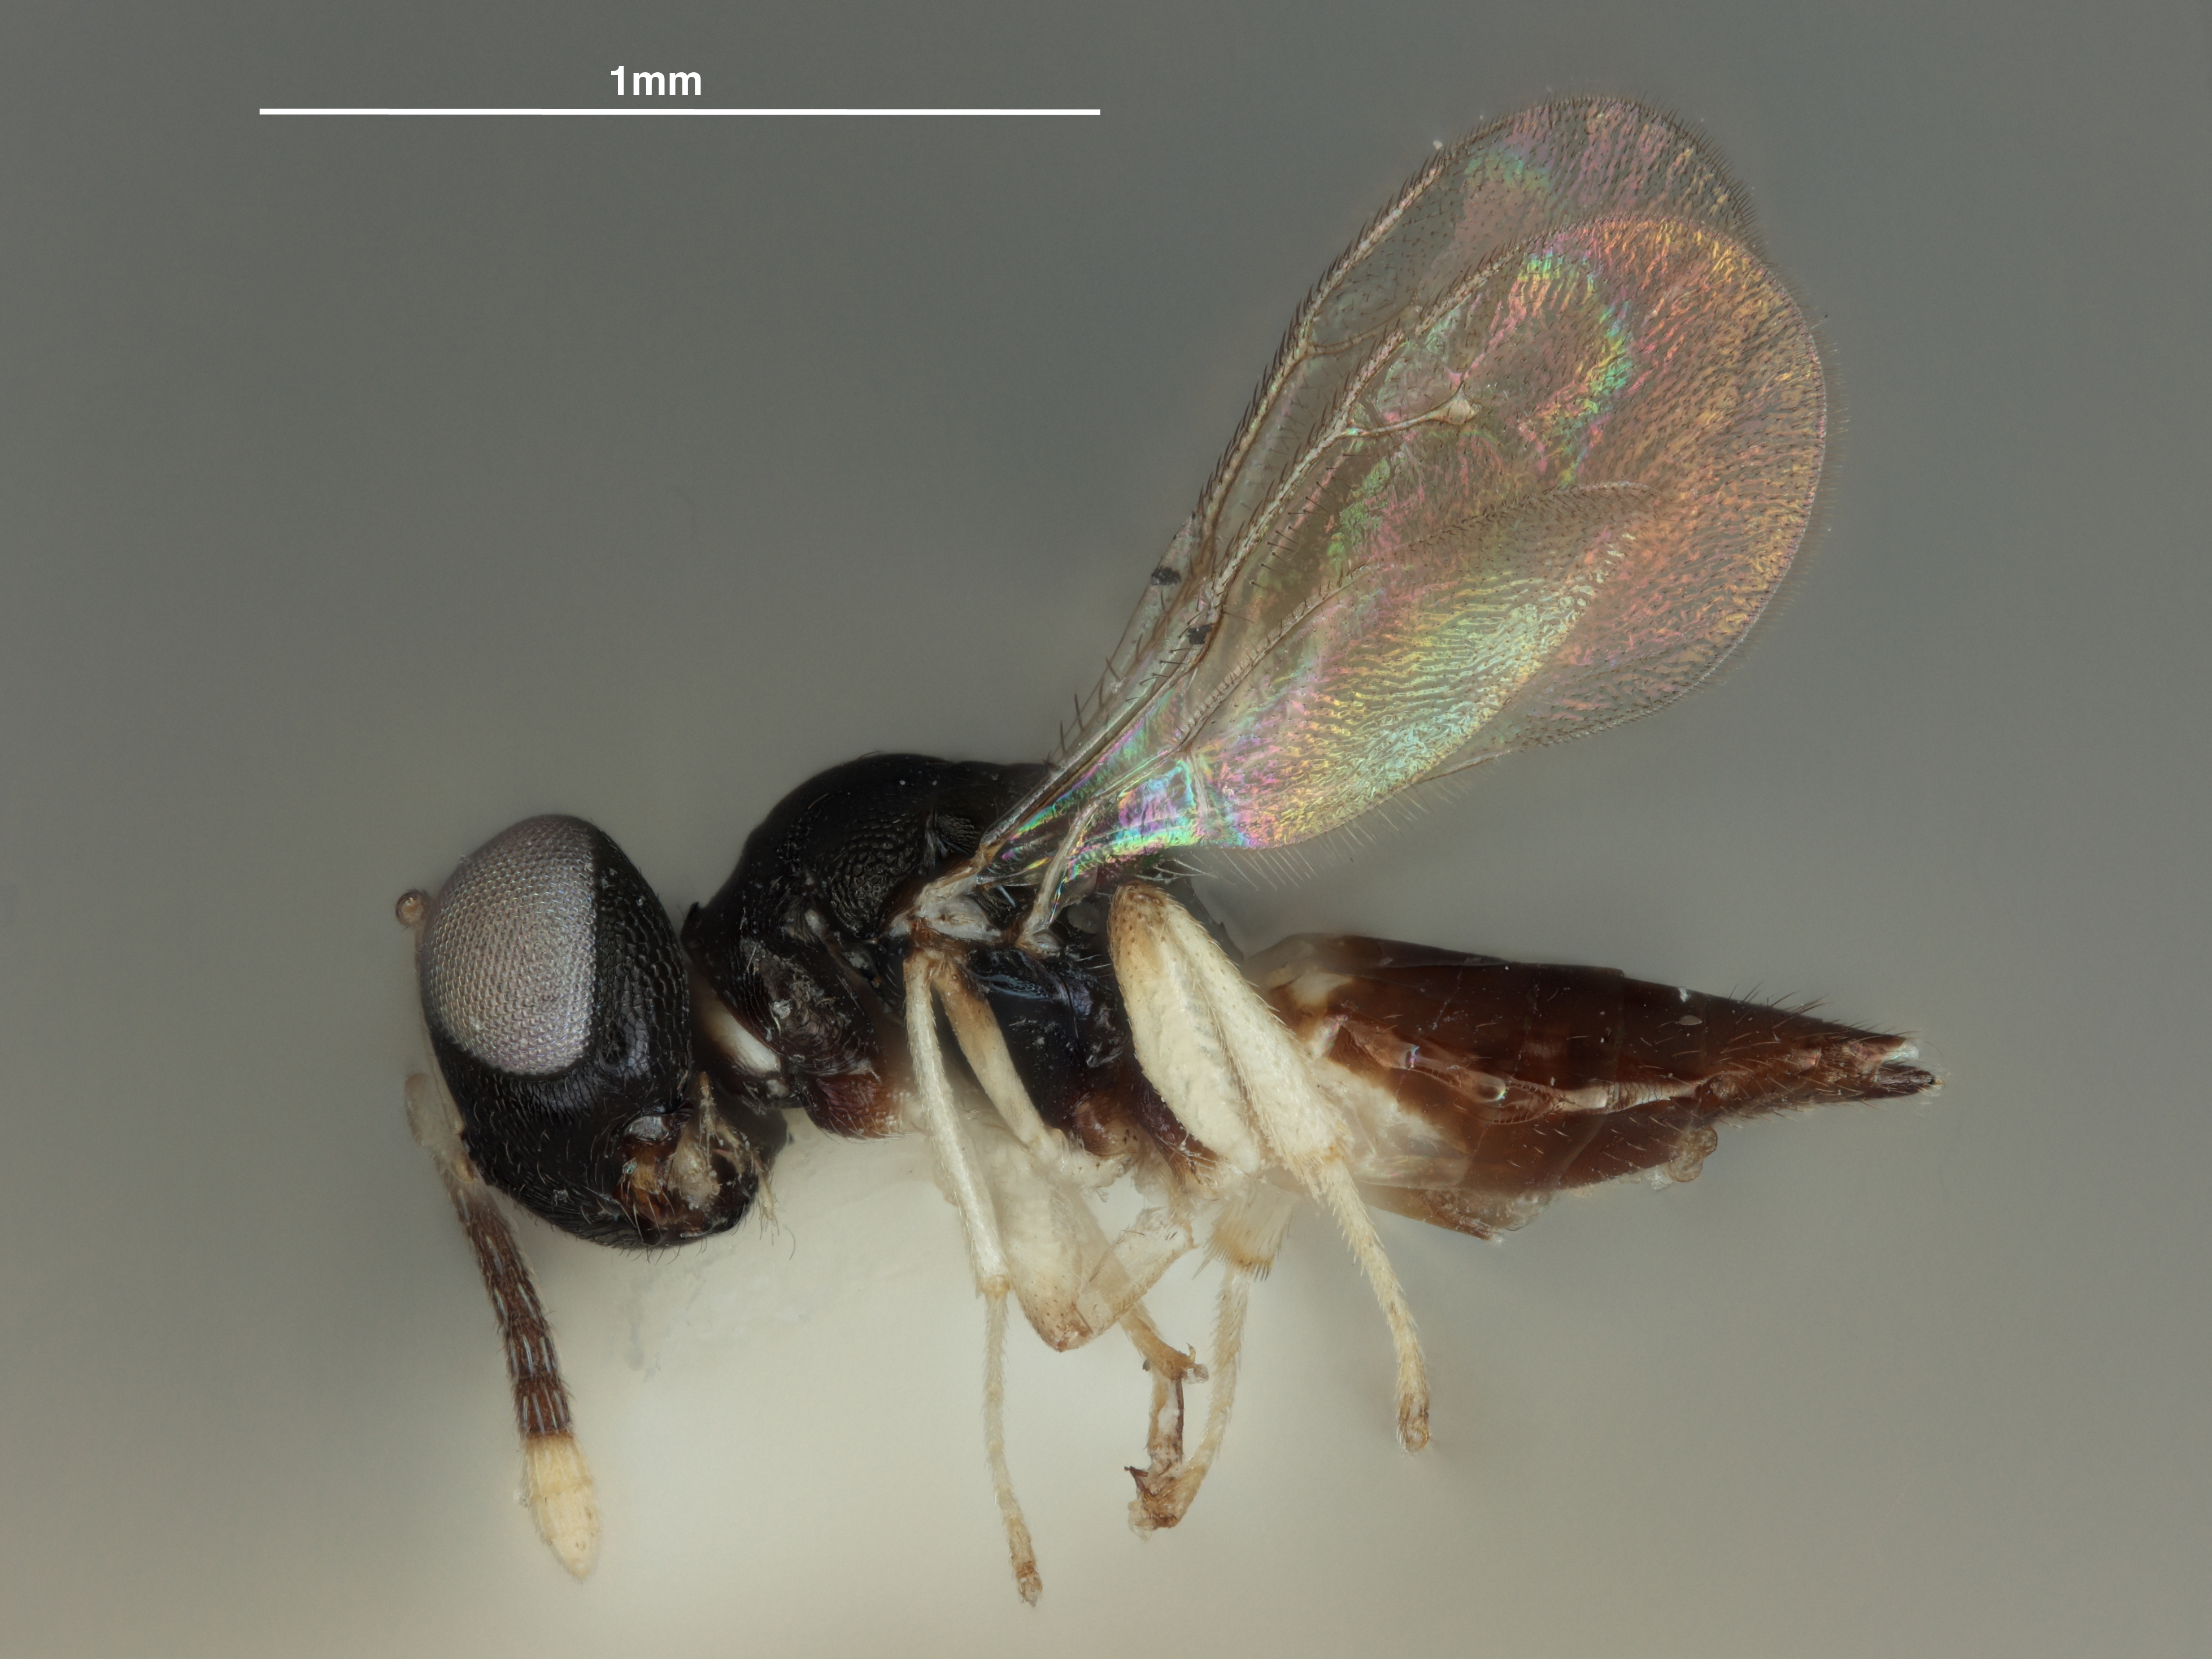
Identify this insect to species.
Oaxa albiclava
